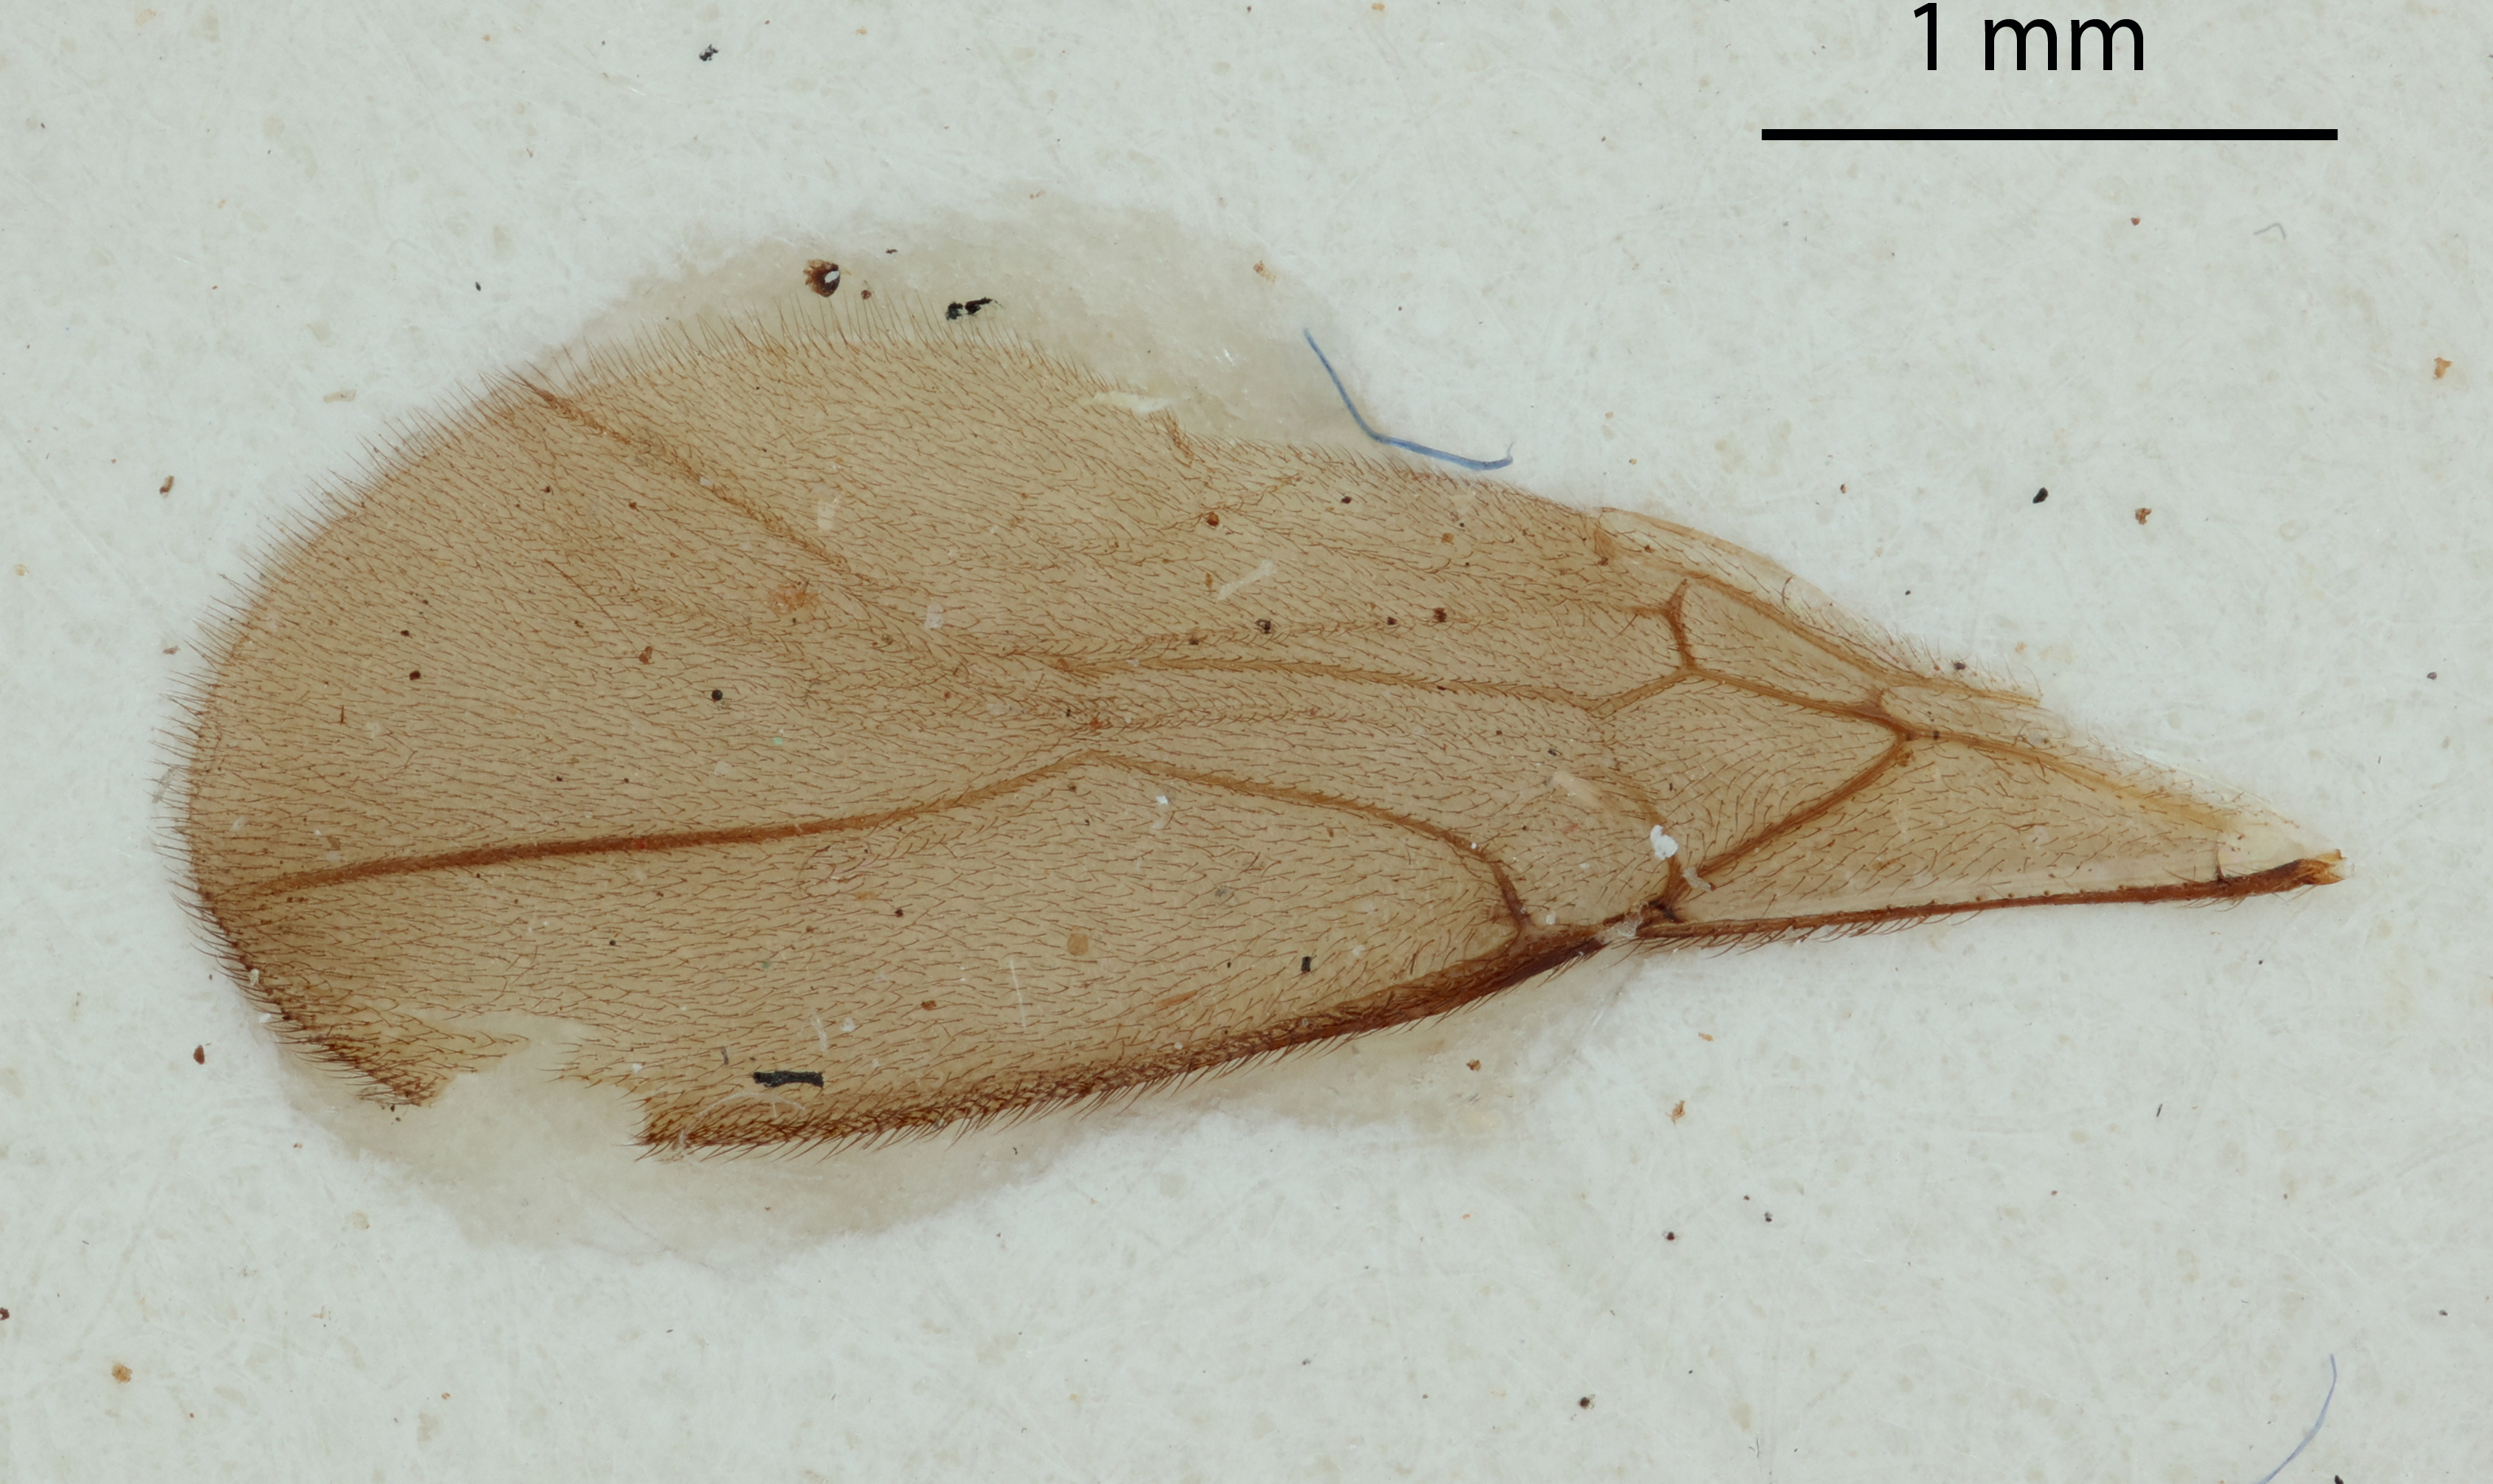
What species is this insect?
Aspilota insularis
